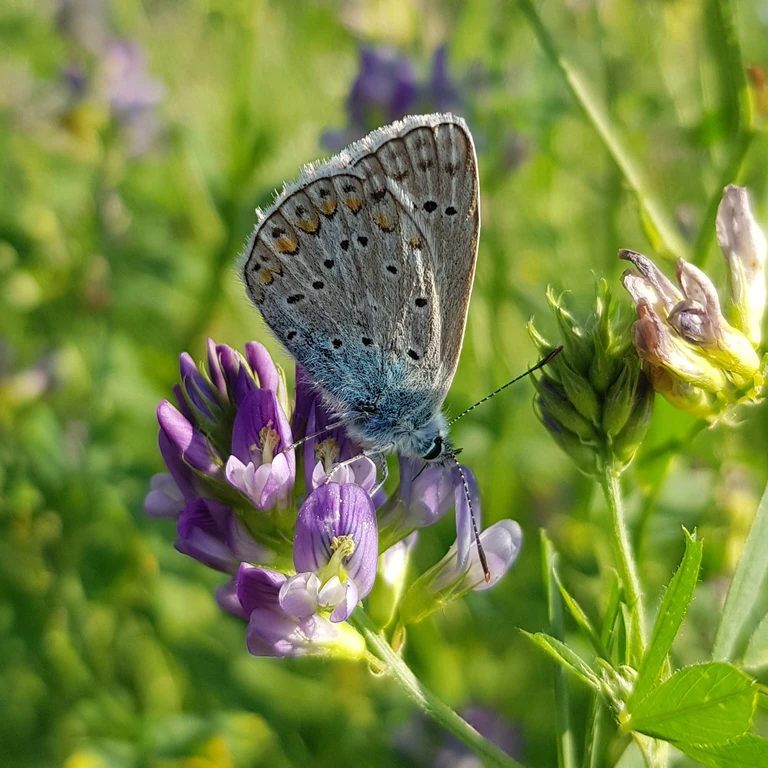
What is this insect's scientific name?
Polyommatus icarus
